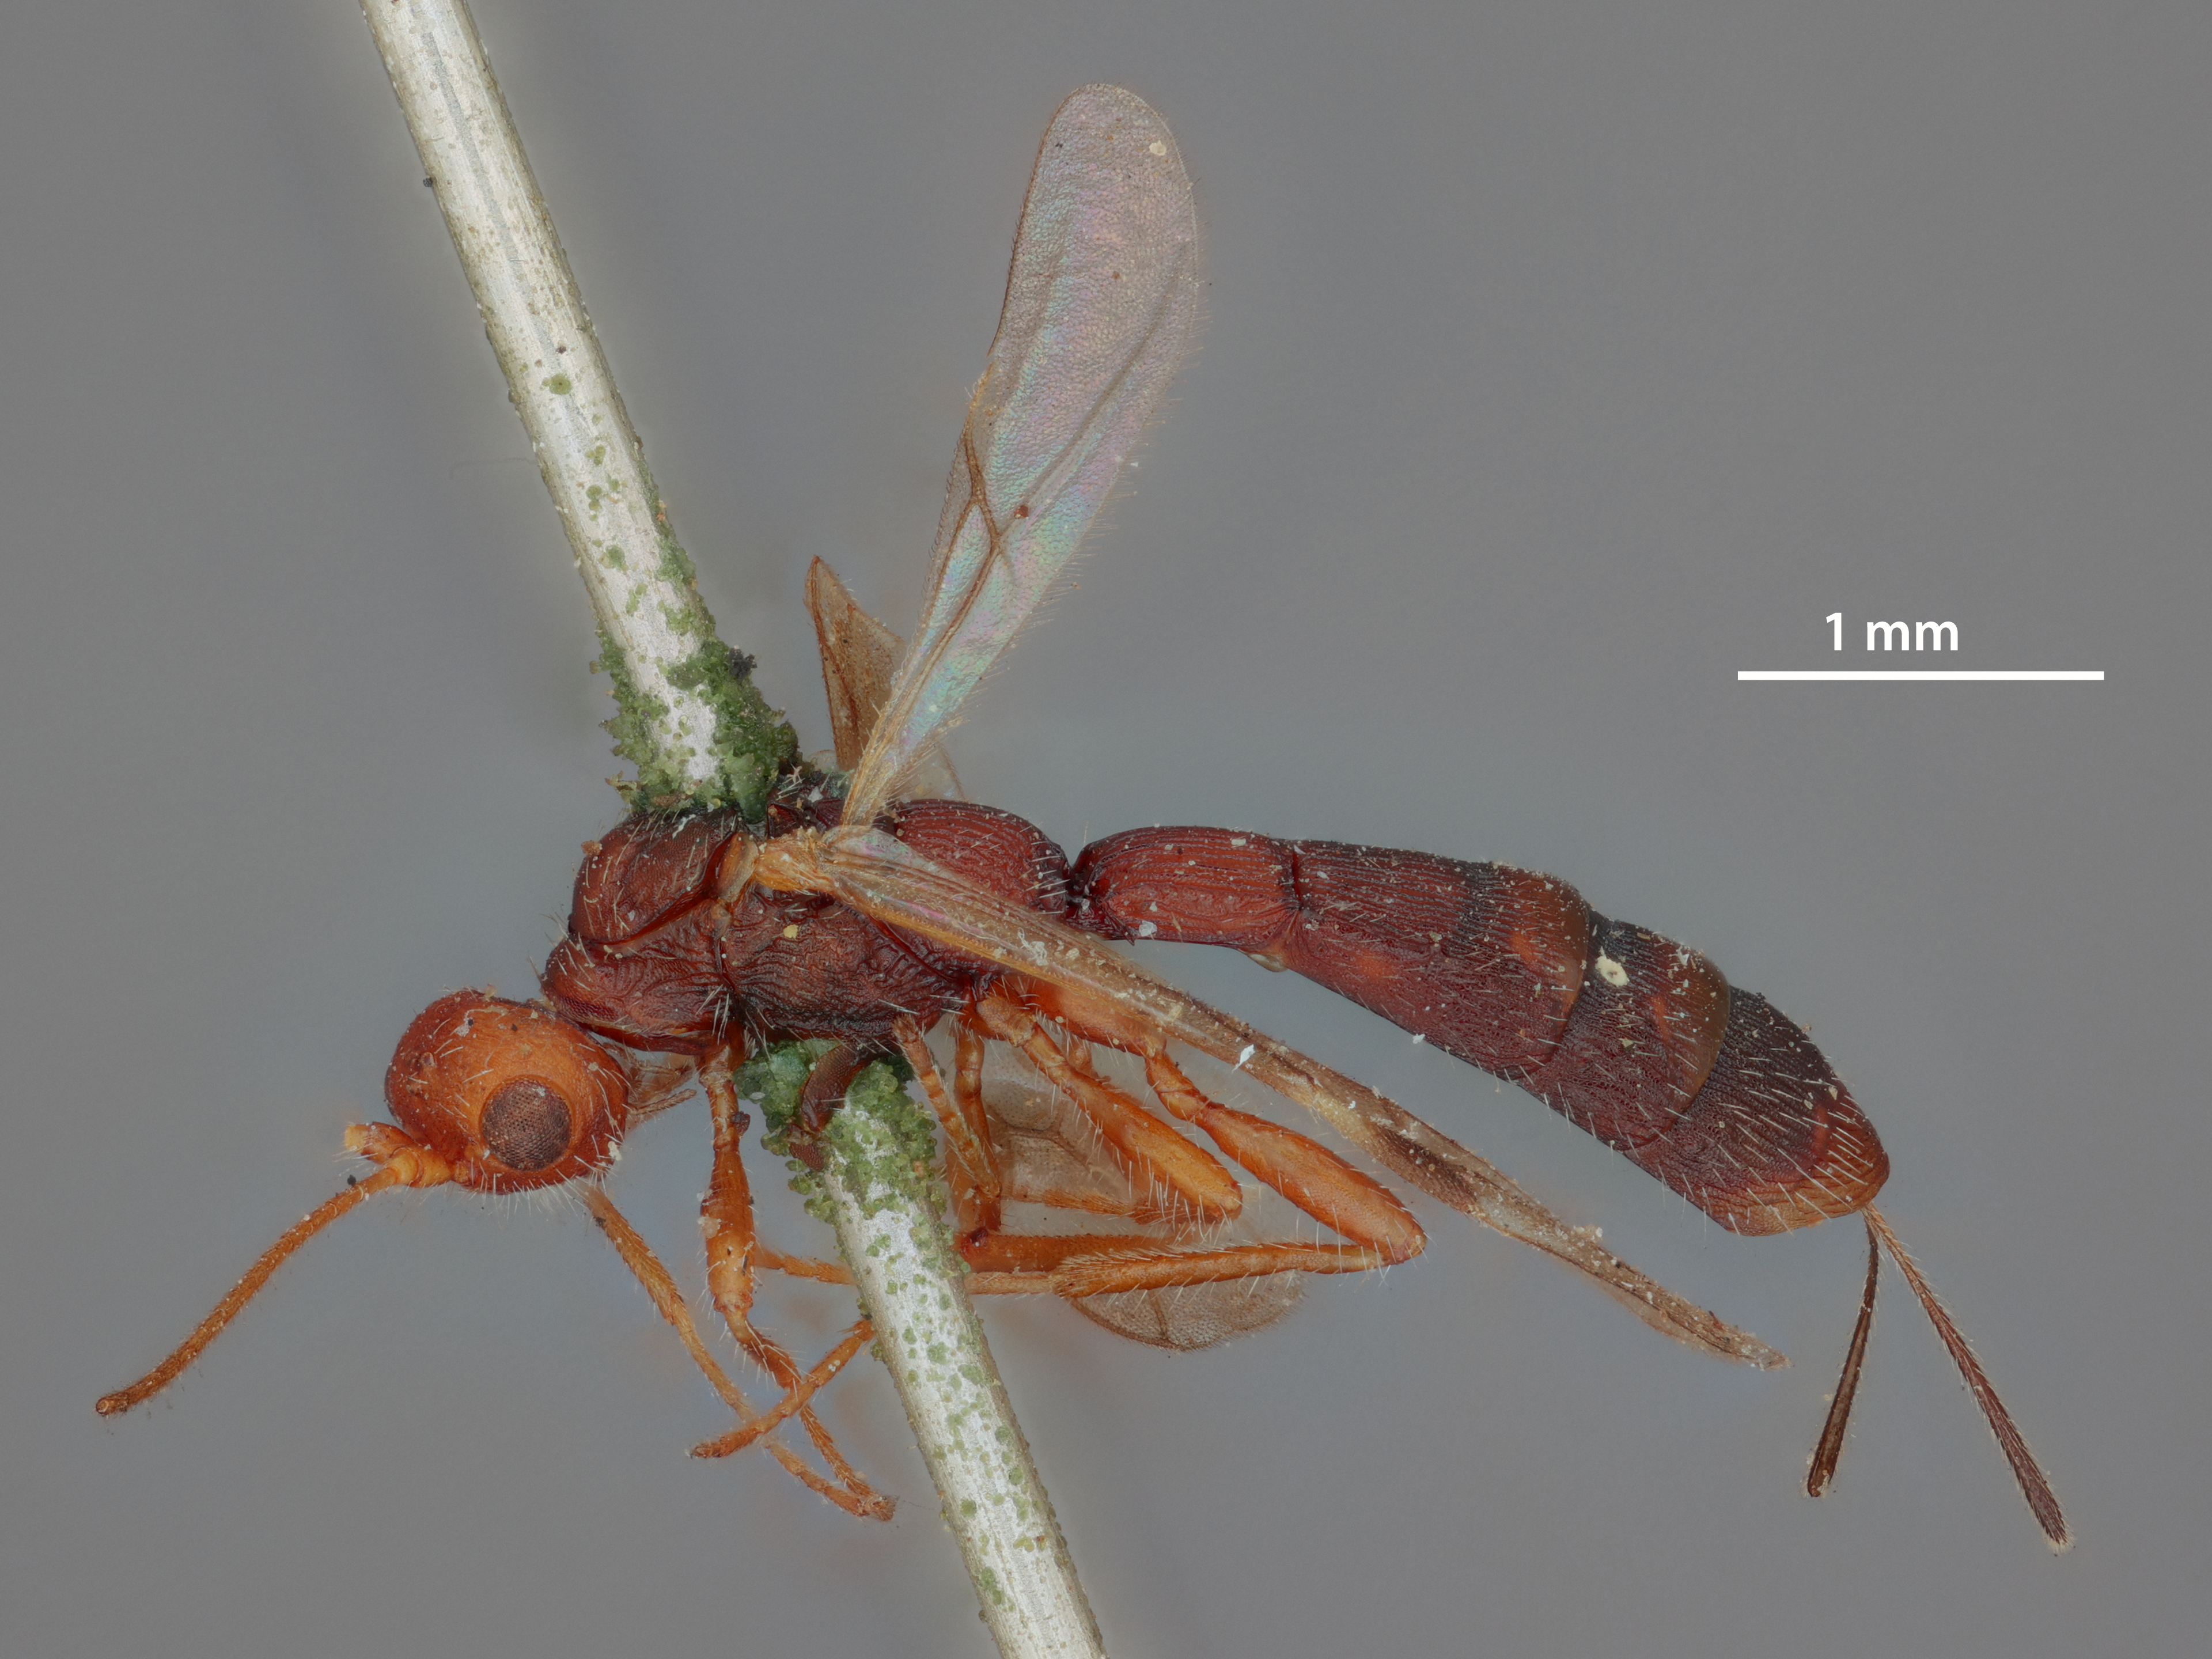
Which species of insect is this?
Homiopterus aciculatus
